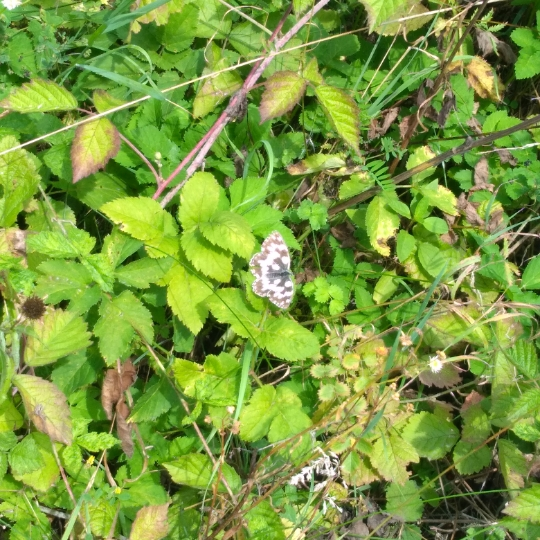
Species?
Melanargia galathea
